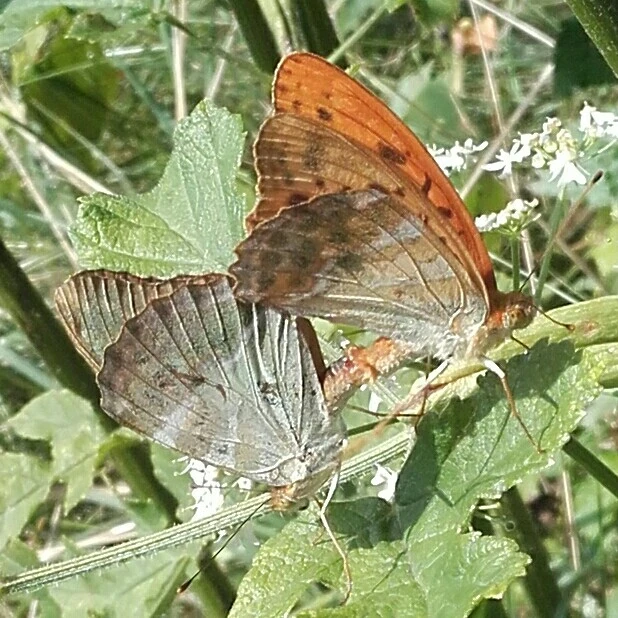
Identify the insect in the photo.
Argynnis paphia
